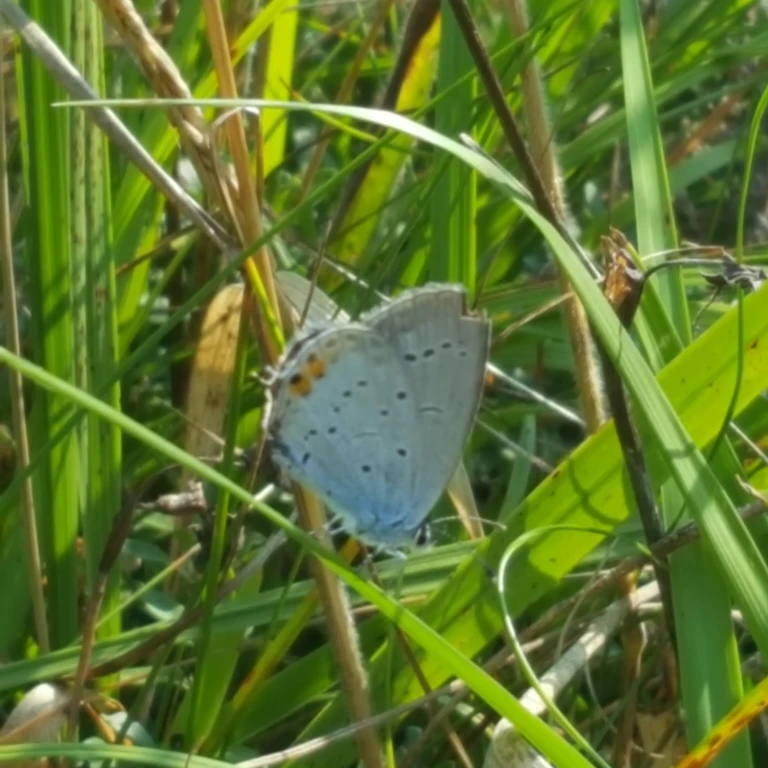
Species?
Cupido argiades (also Elkalyce argiades)
